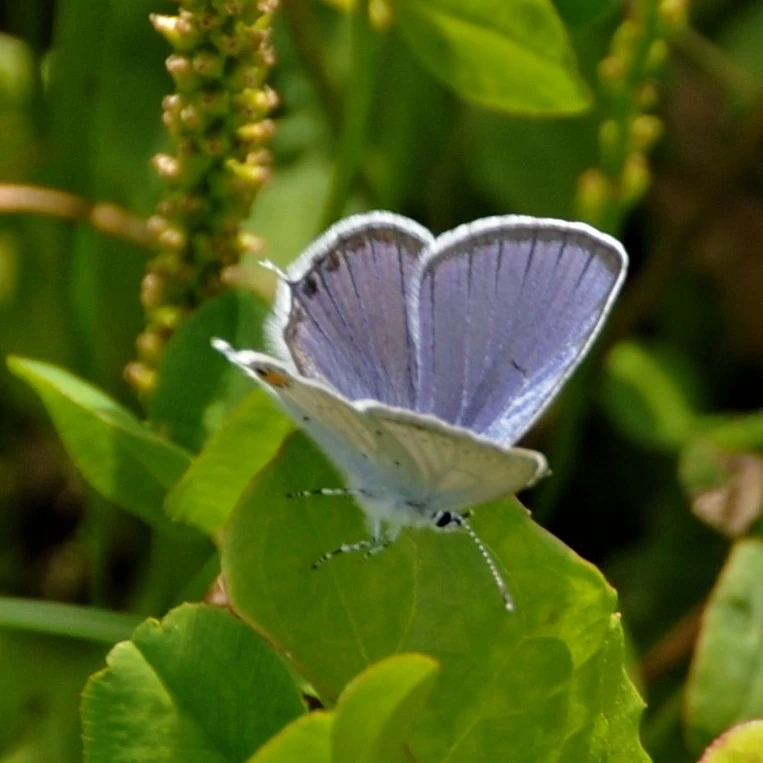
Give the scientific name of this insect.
Cupido argiades (also Elkalyce argiades)
